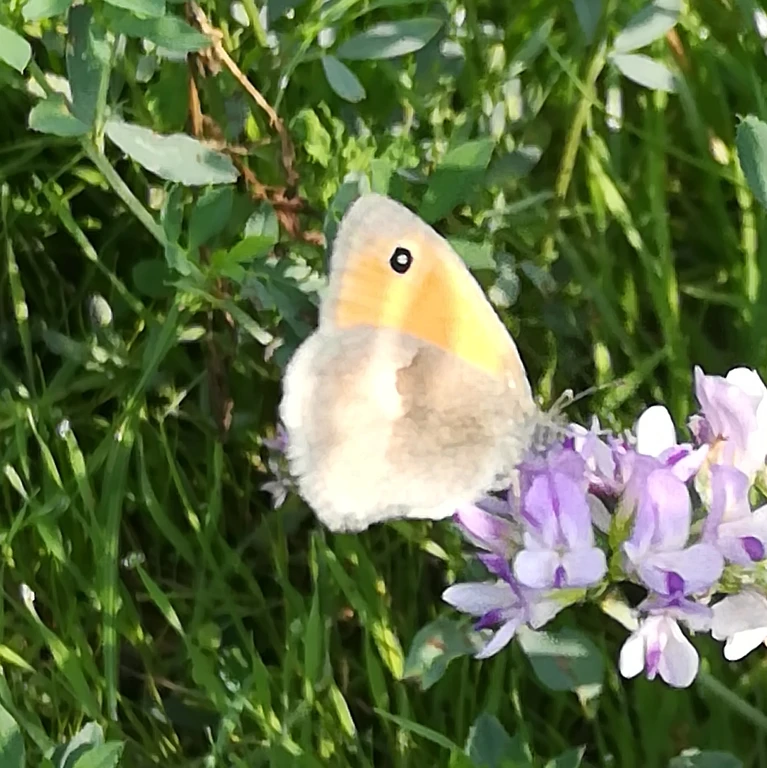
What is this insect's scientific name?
Coenonympha pamphilus
